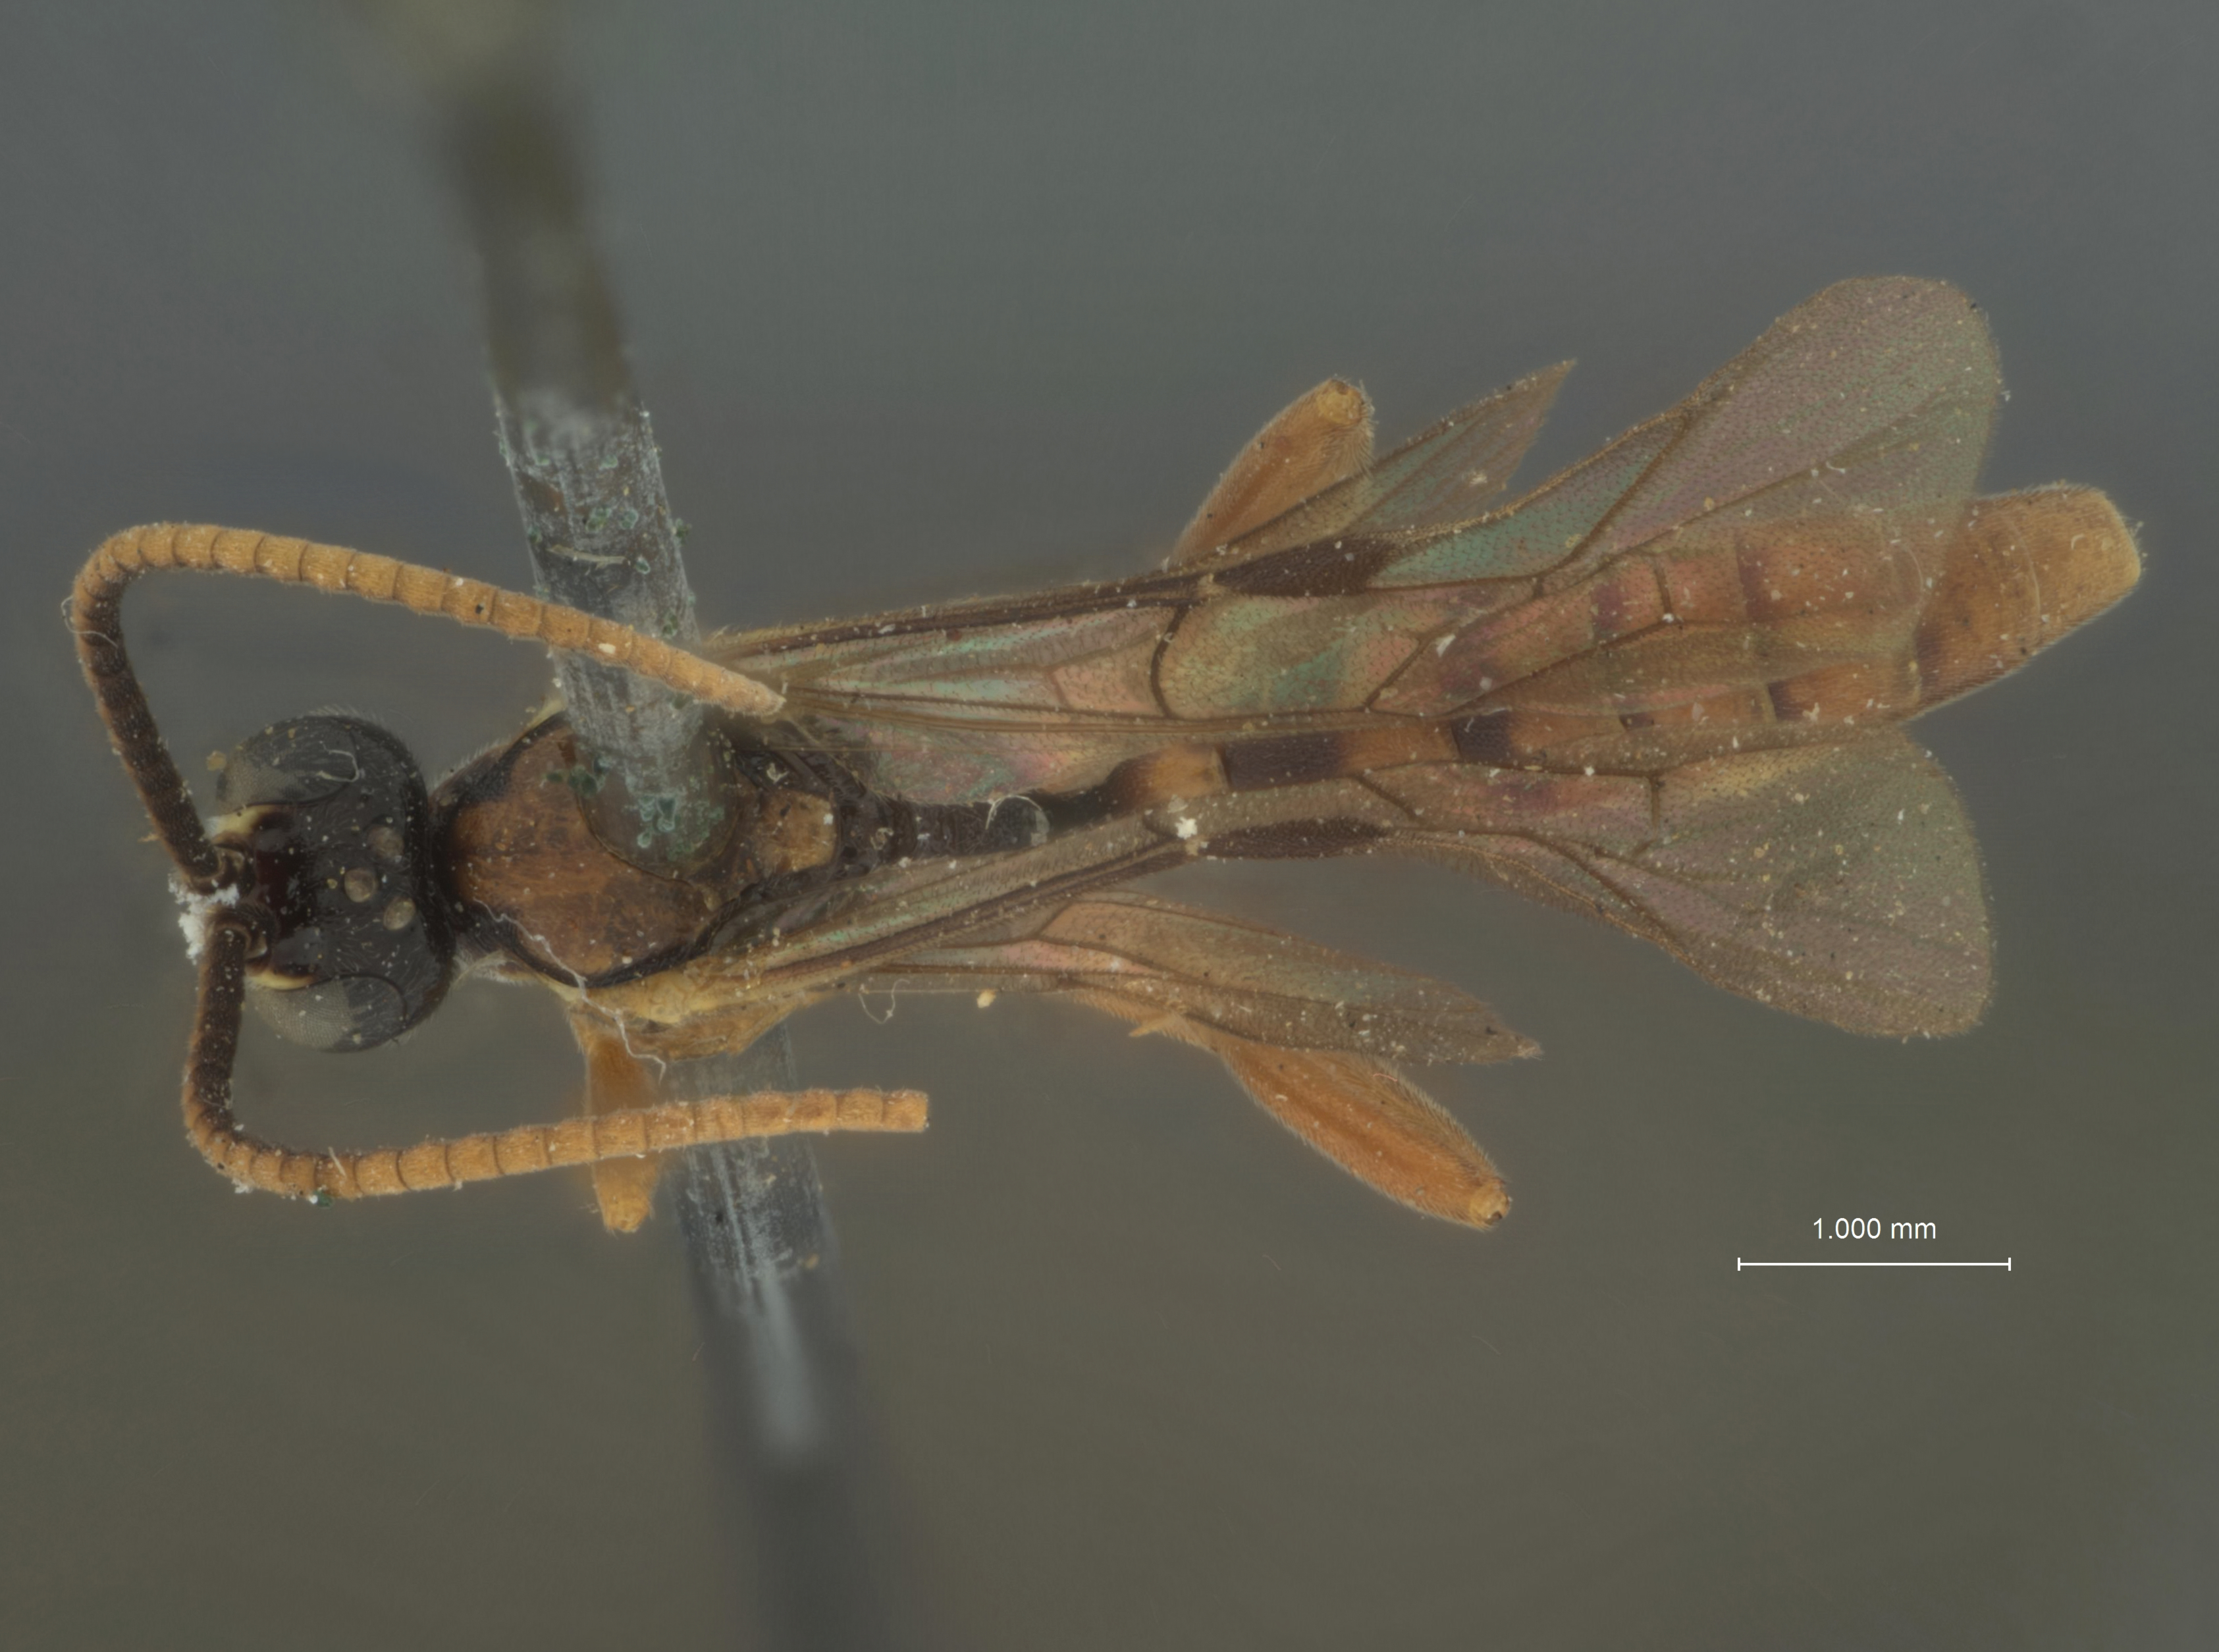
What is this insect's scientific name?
Cratichneumon confusus
